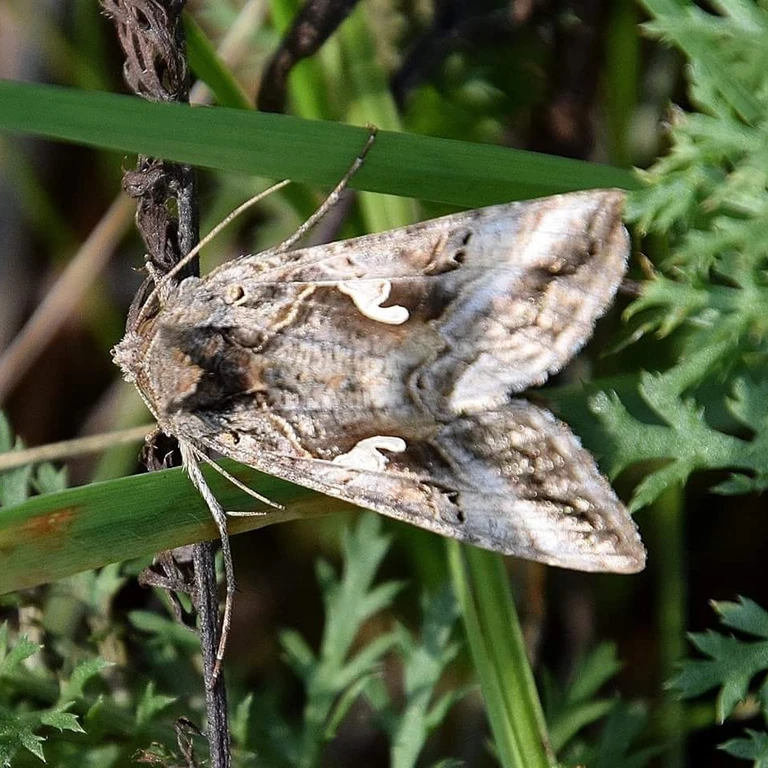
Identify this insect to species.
Autographa gamma
